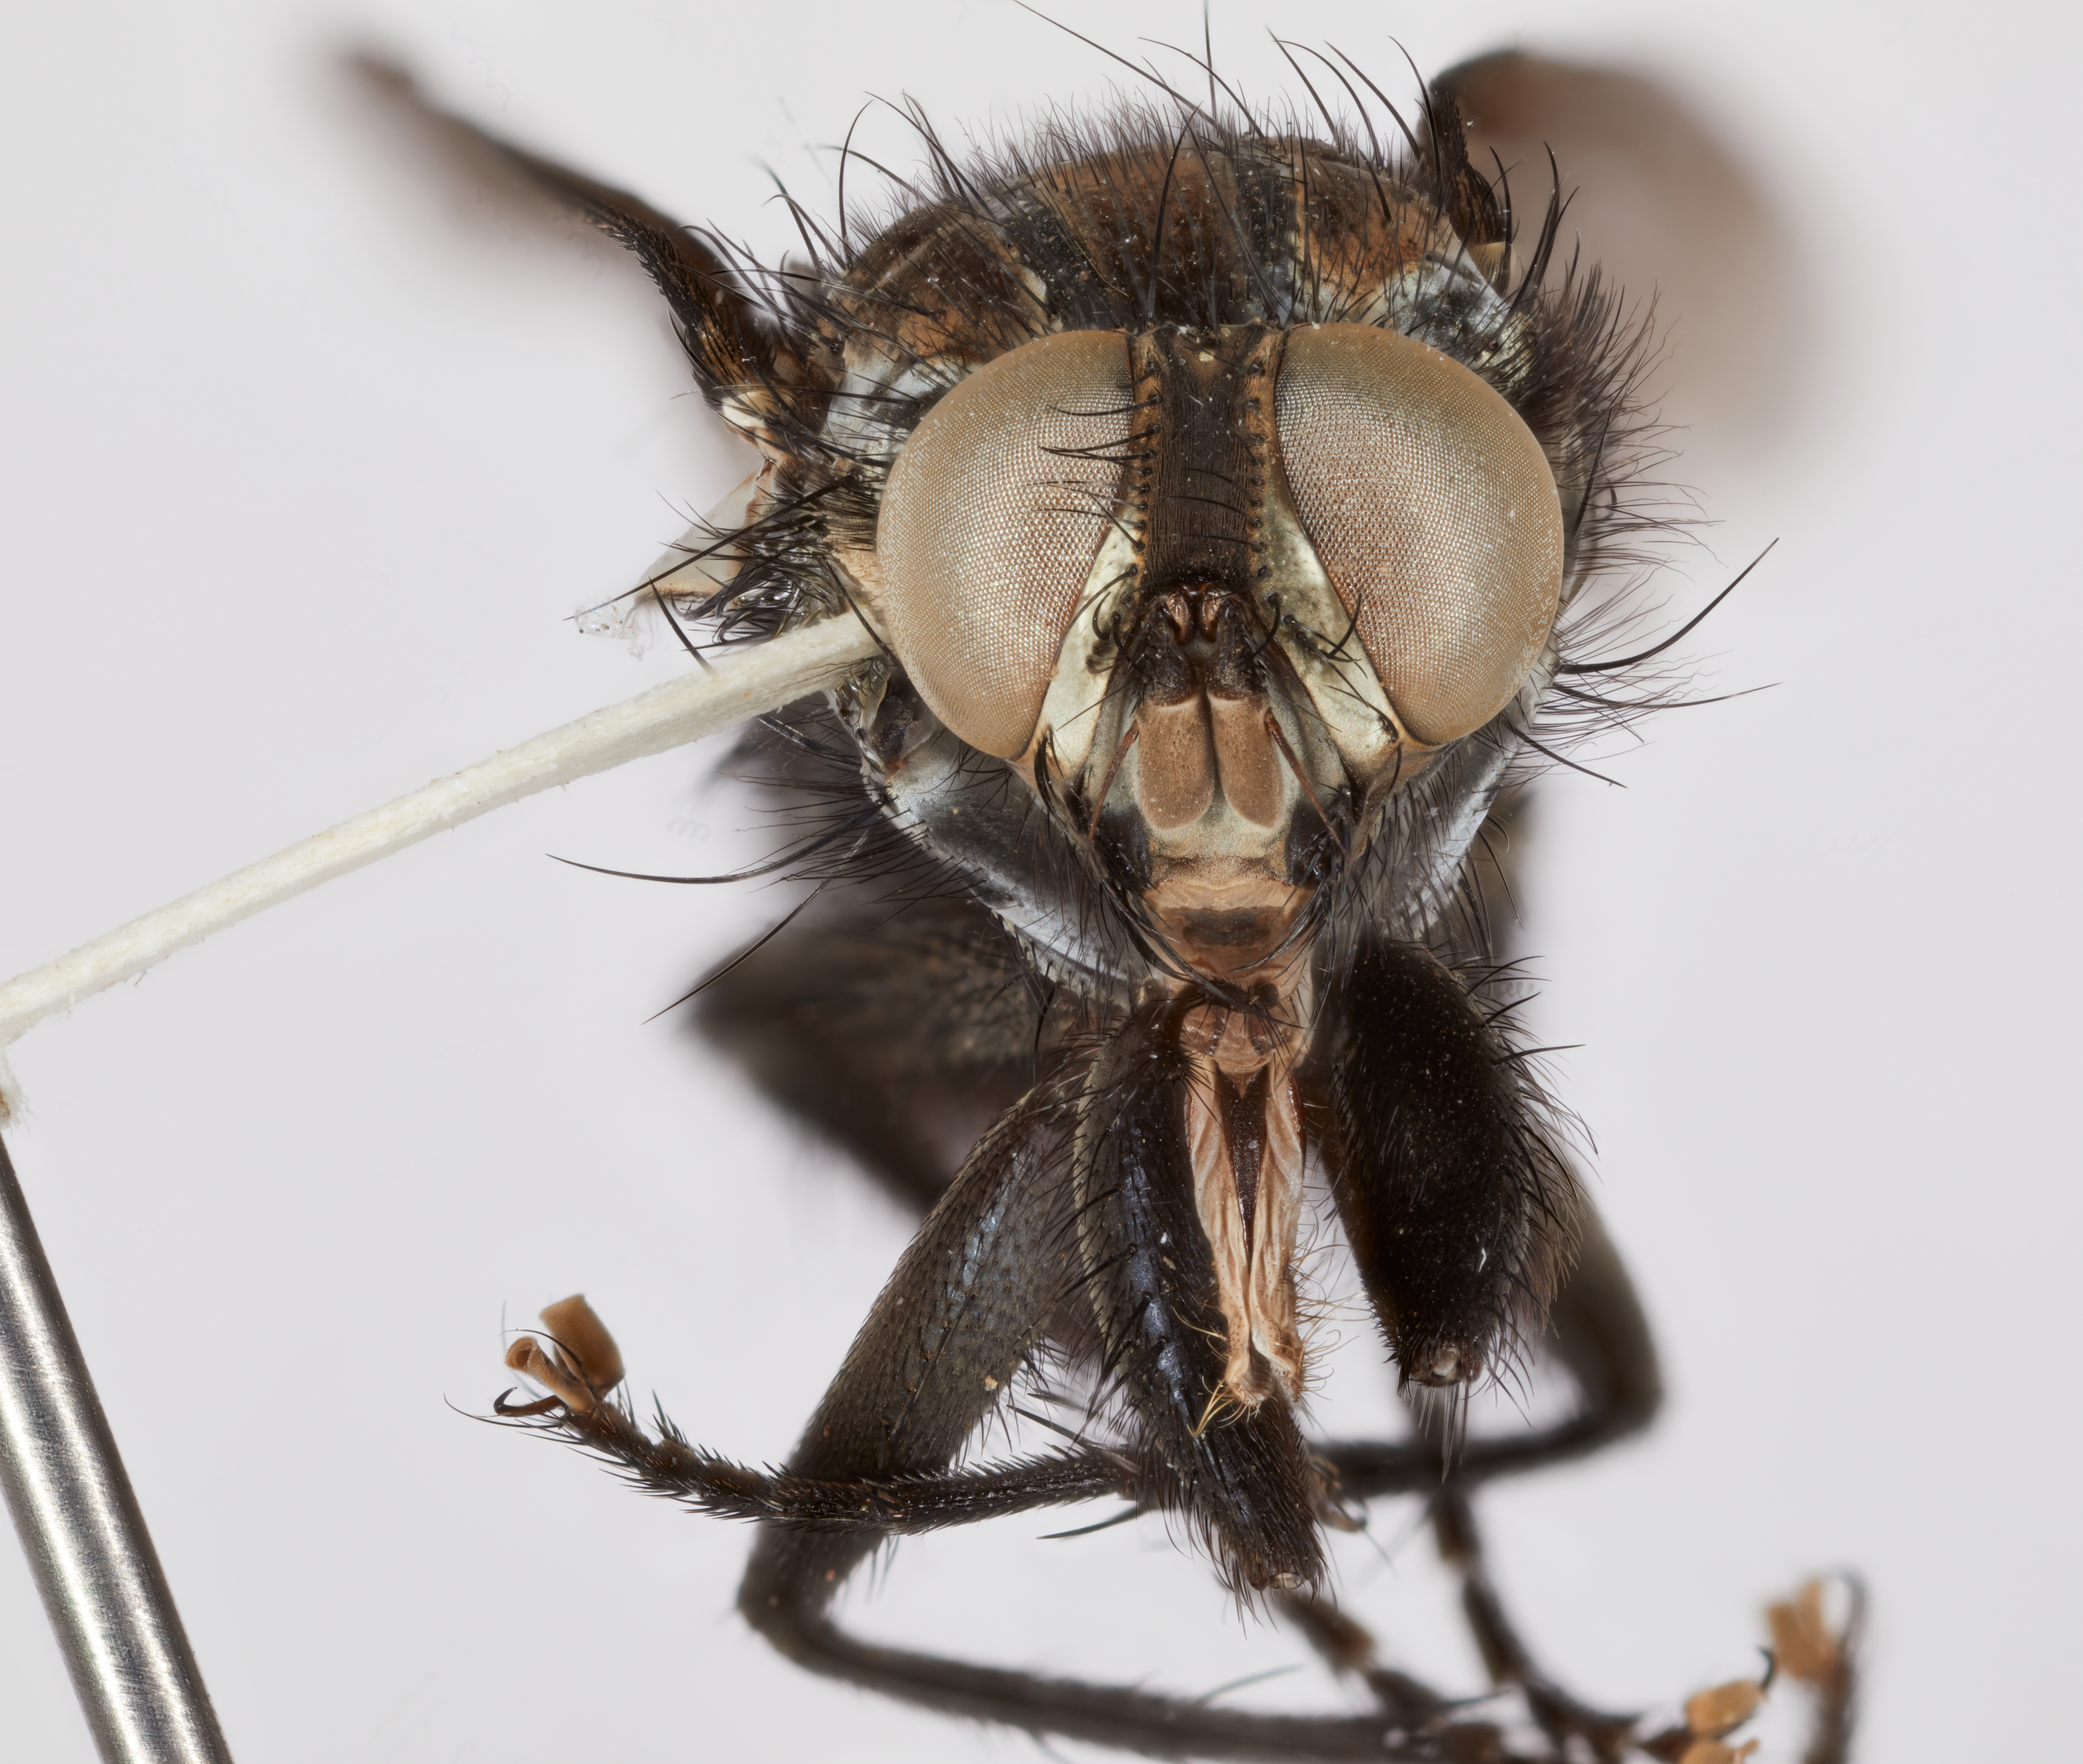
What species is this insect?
Chapiniola impressa
